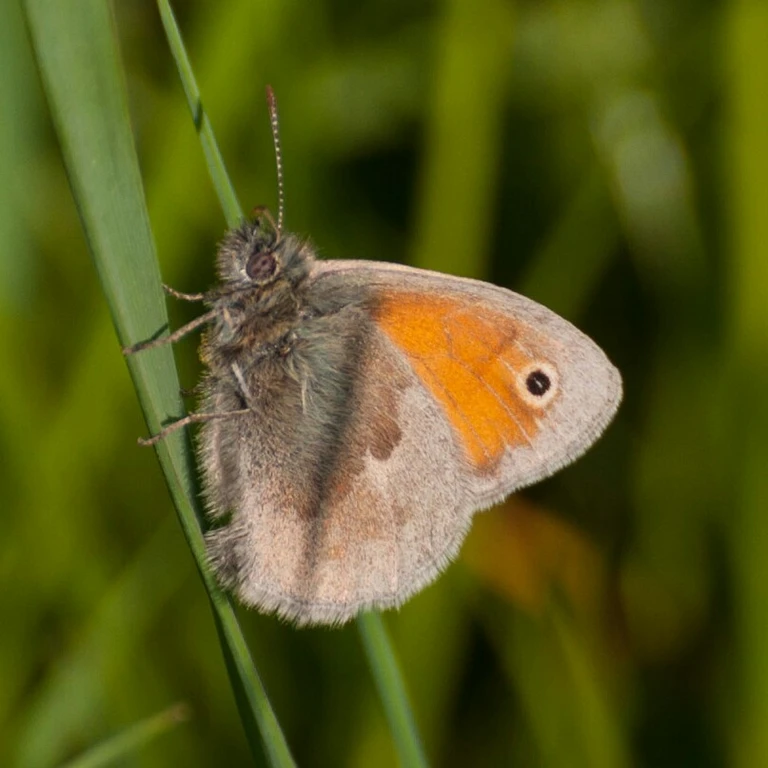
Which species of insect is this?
Coenonympha pamphilus
